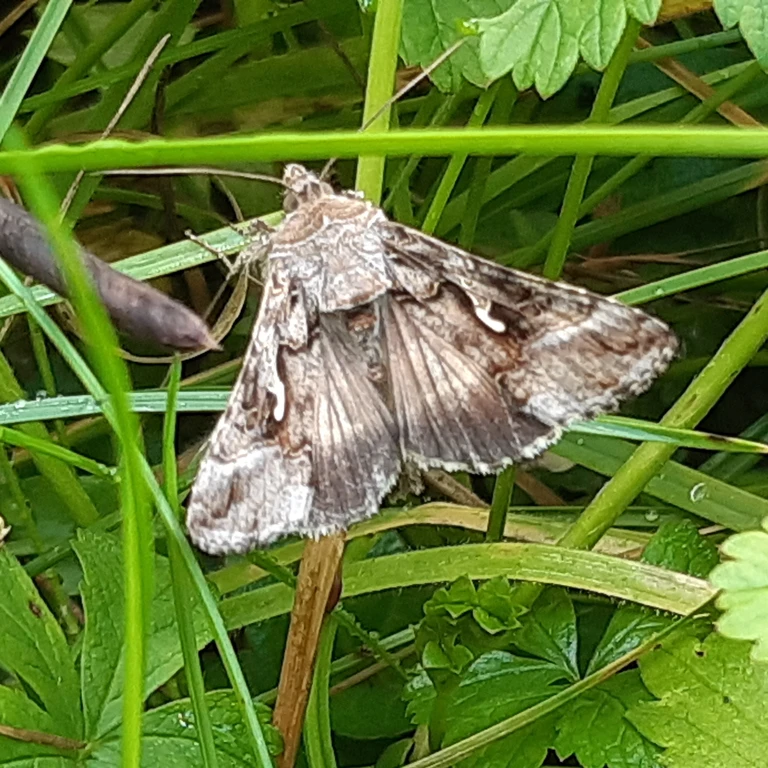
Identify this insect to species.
Autographa gamma
